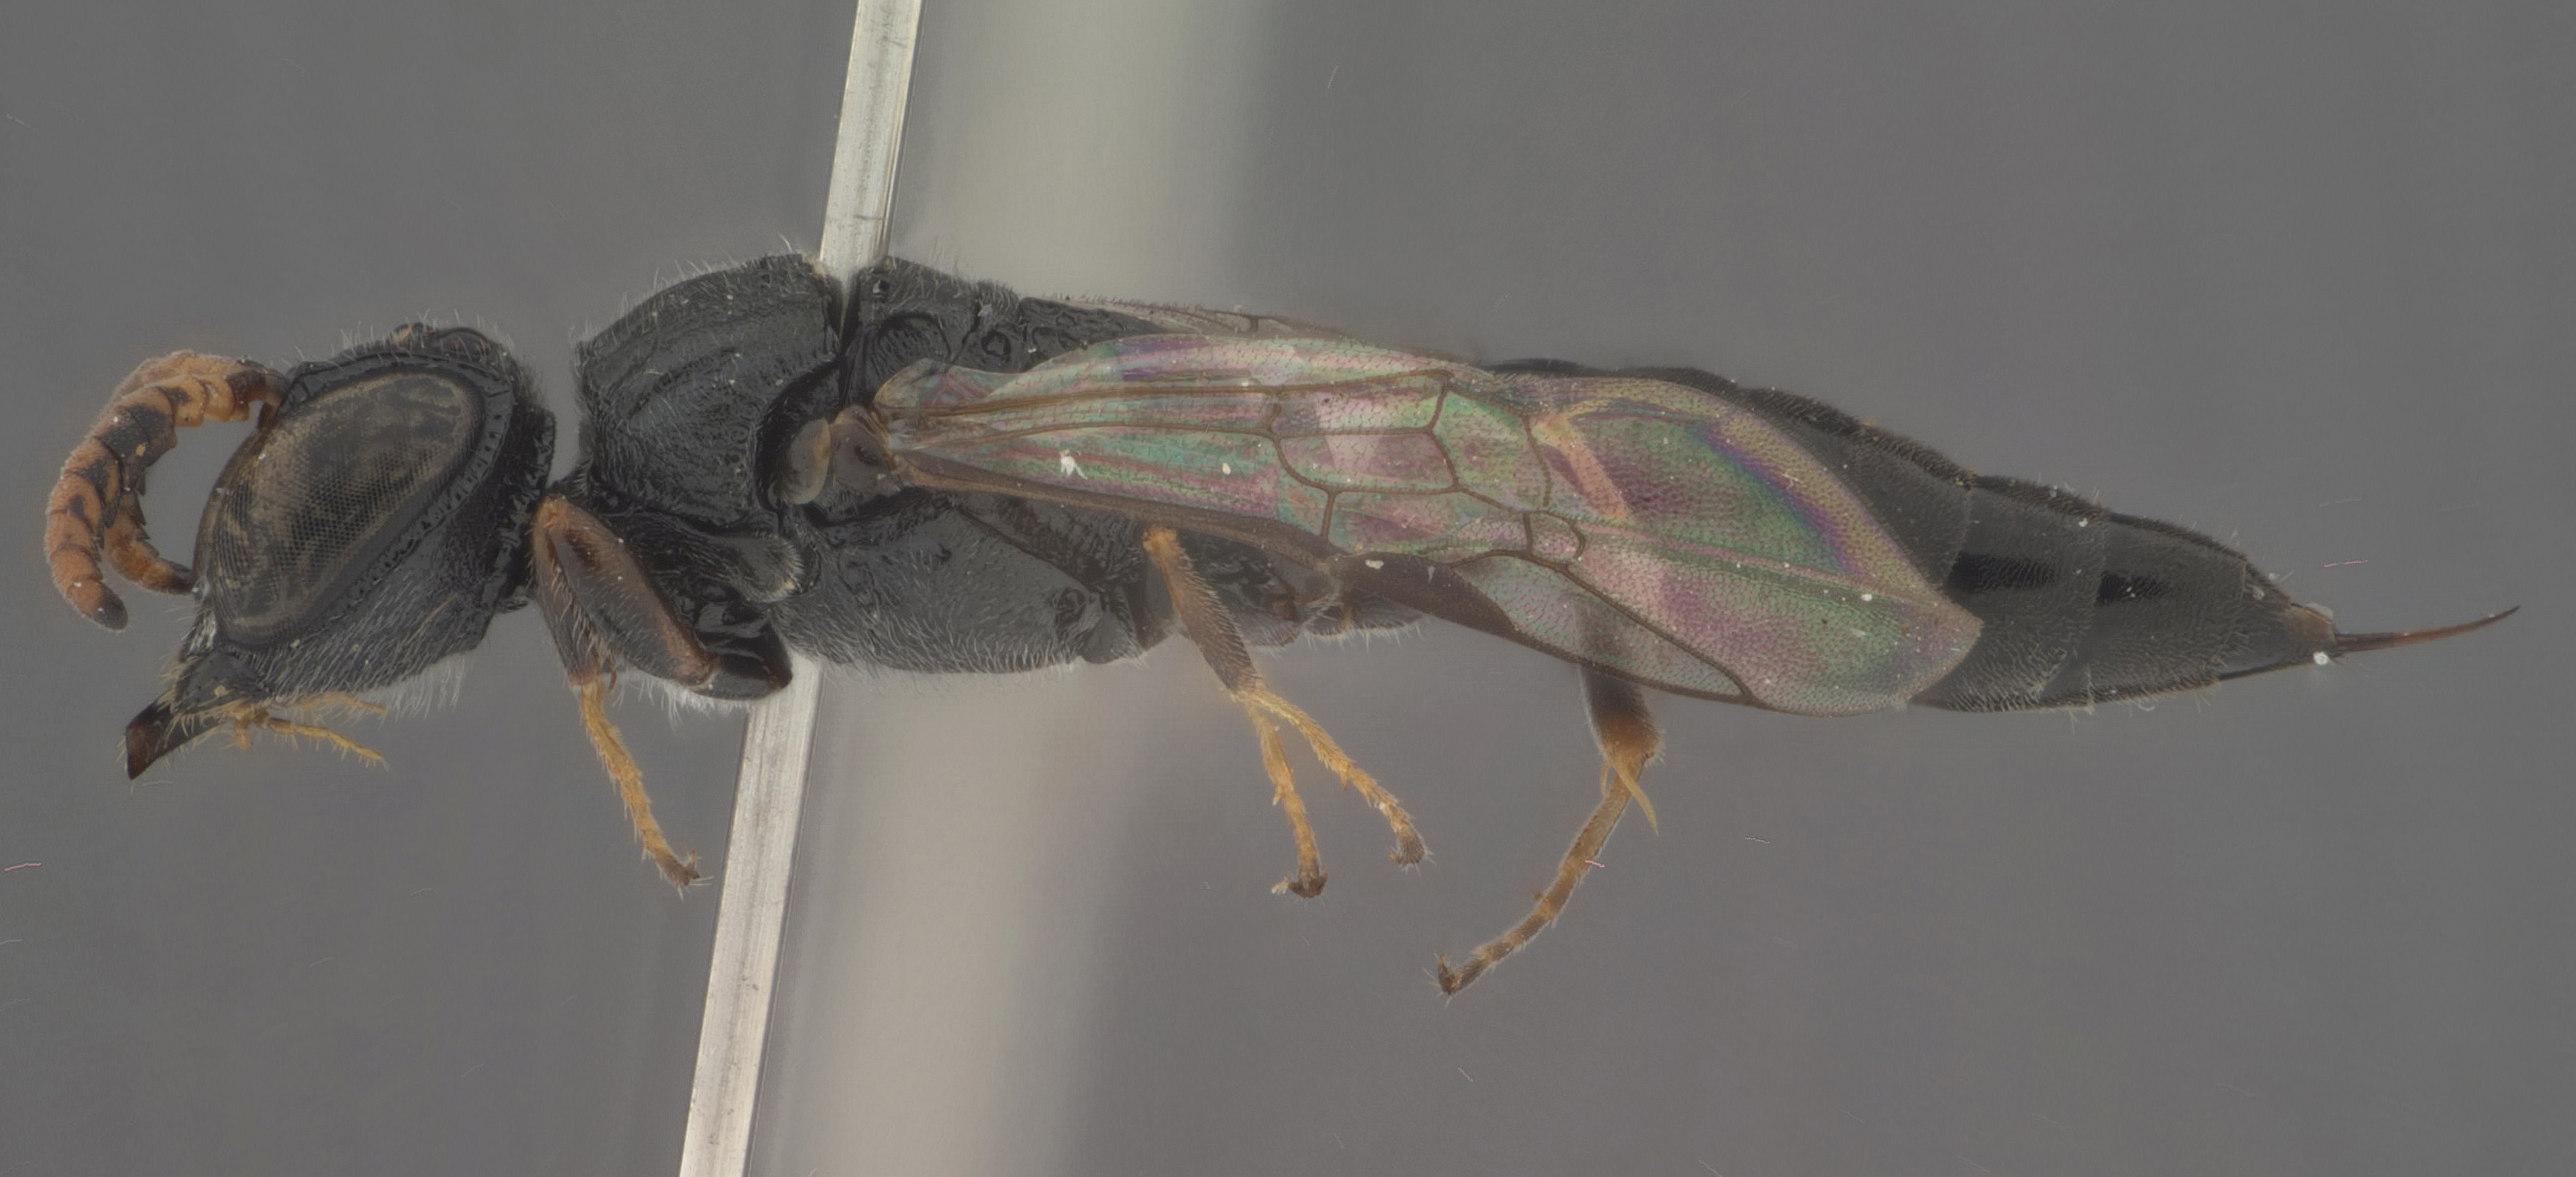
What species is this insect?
Polemistus antennatus
